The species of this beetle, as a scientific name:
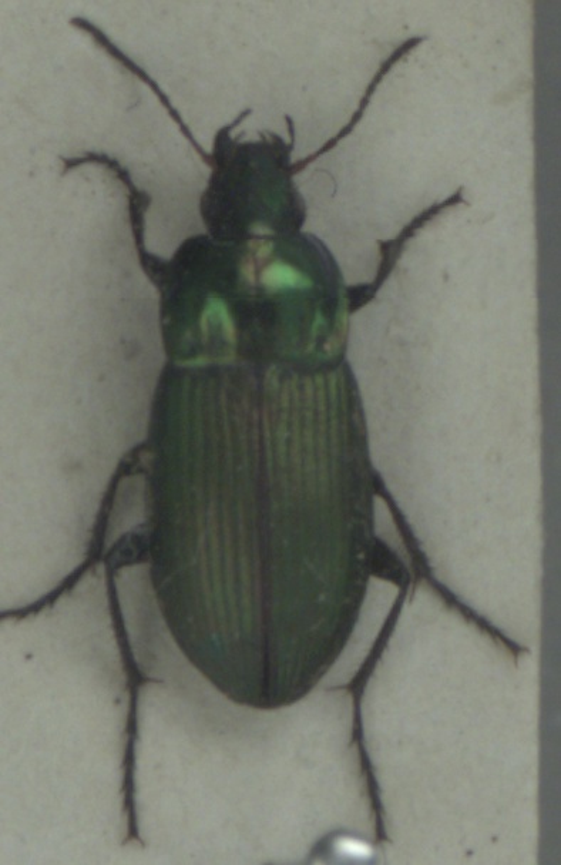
Poecilus versicolor
